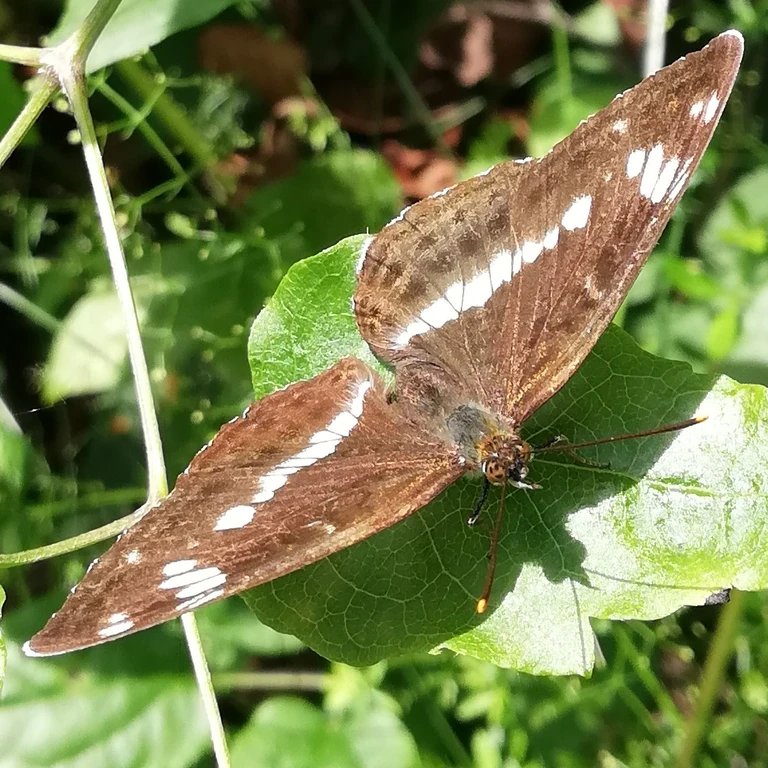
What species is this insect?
Limenitis camilla (also Ladoga camilla)
